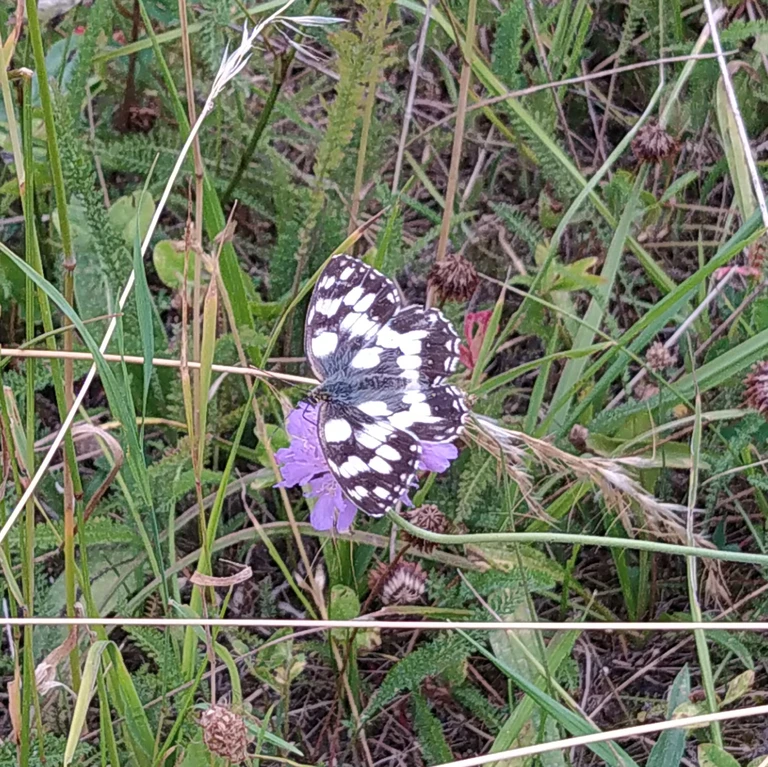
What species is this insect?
Melanargia galathea
